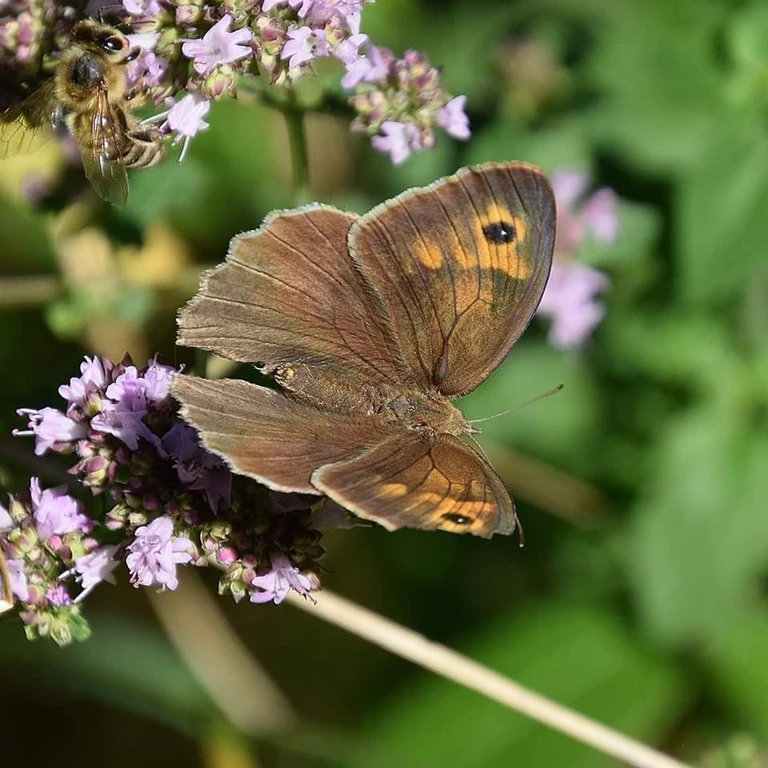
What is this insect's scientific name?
Maniola jurtina
